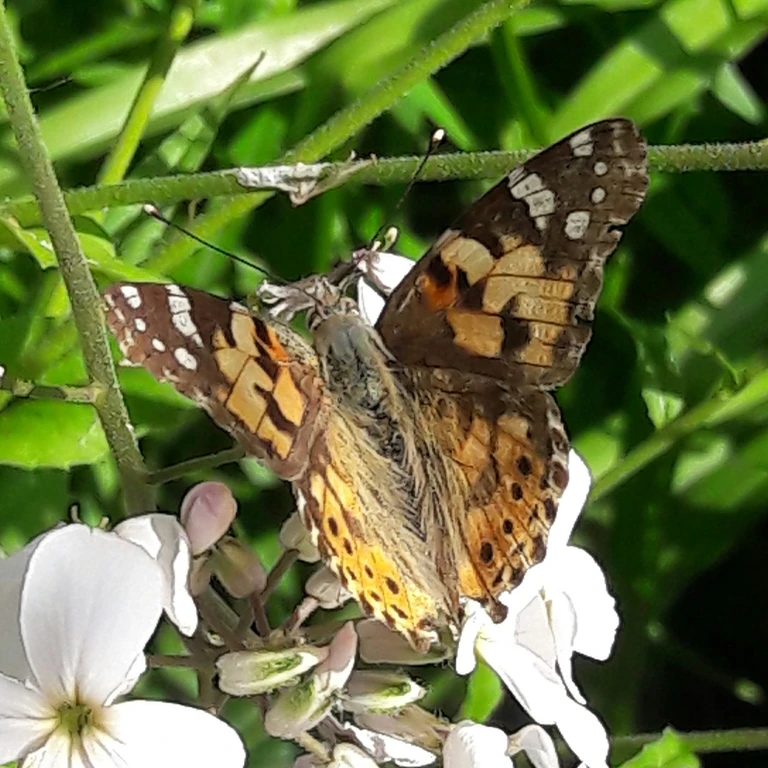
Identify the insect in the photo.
Vanessa cardui
